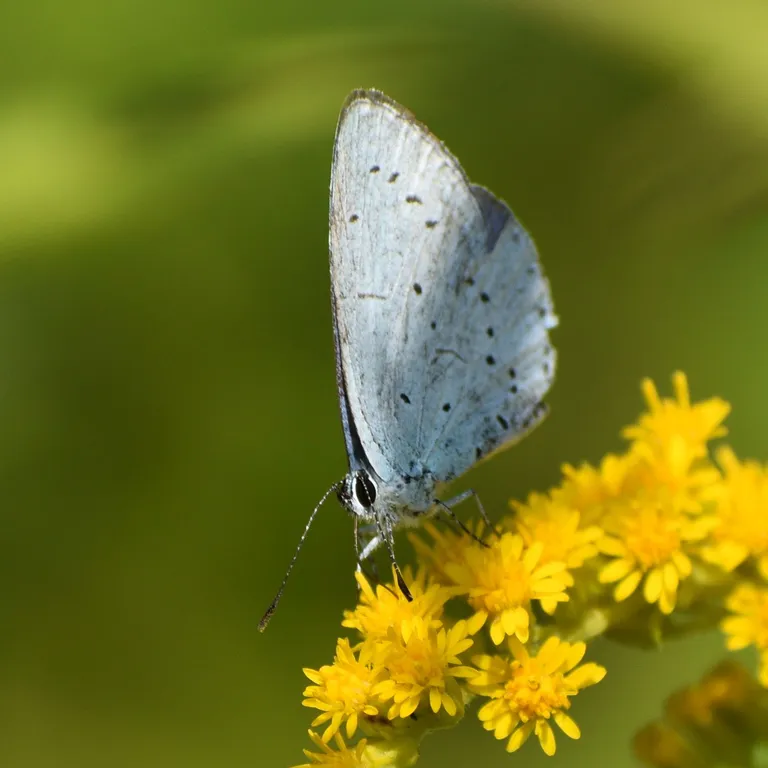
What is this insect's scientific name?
Celastrina argiolus
